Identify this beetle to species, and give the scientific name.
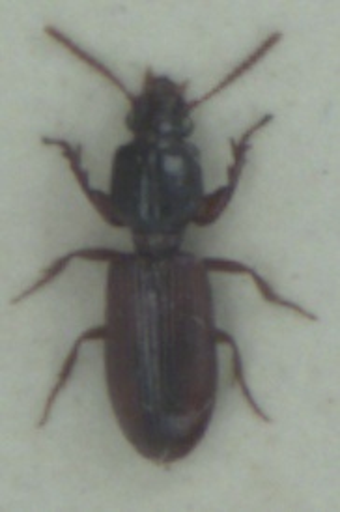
Clivina collaris
